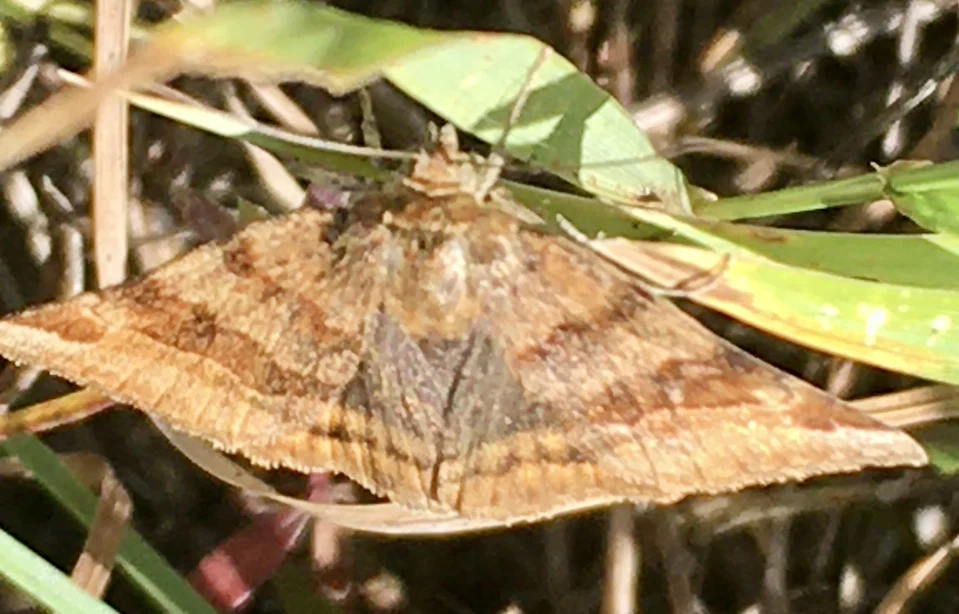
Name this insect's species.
Euclidia glyphica
